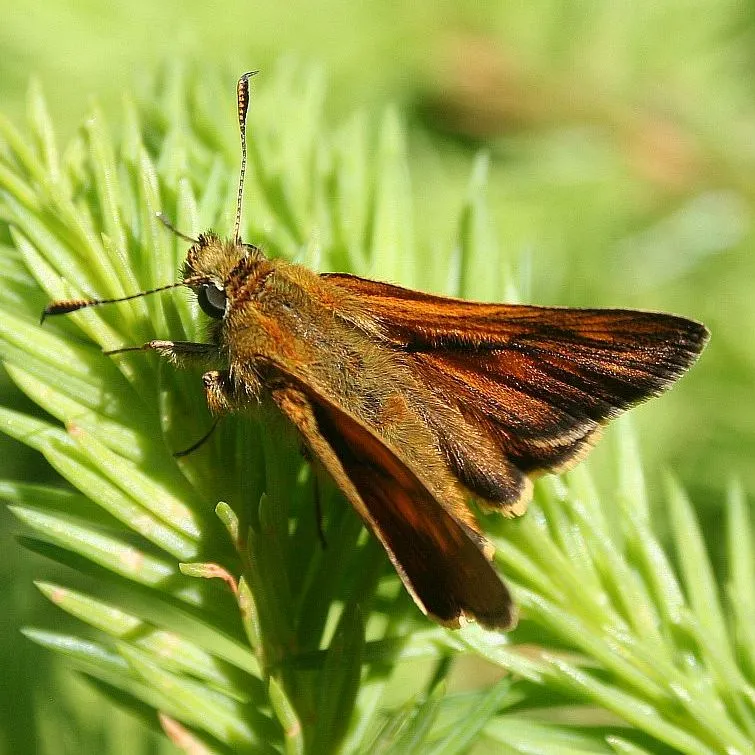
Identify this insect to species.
Ochlodes sylvanus (also Ochlodes venata)
